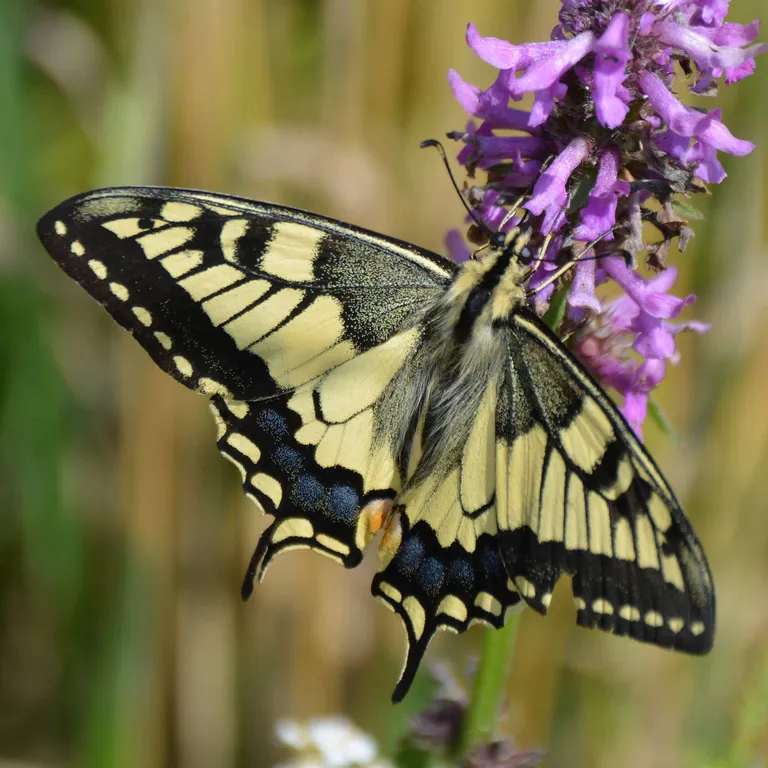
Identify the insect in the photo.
Papilio machaon
